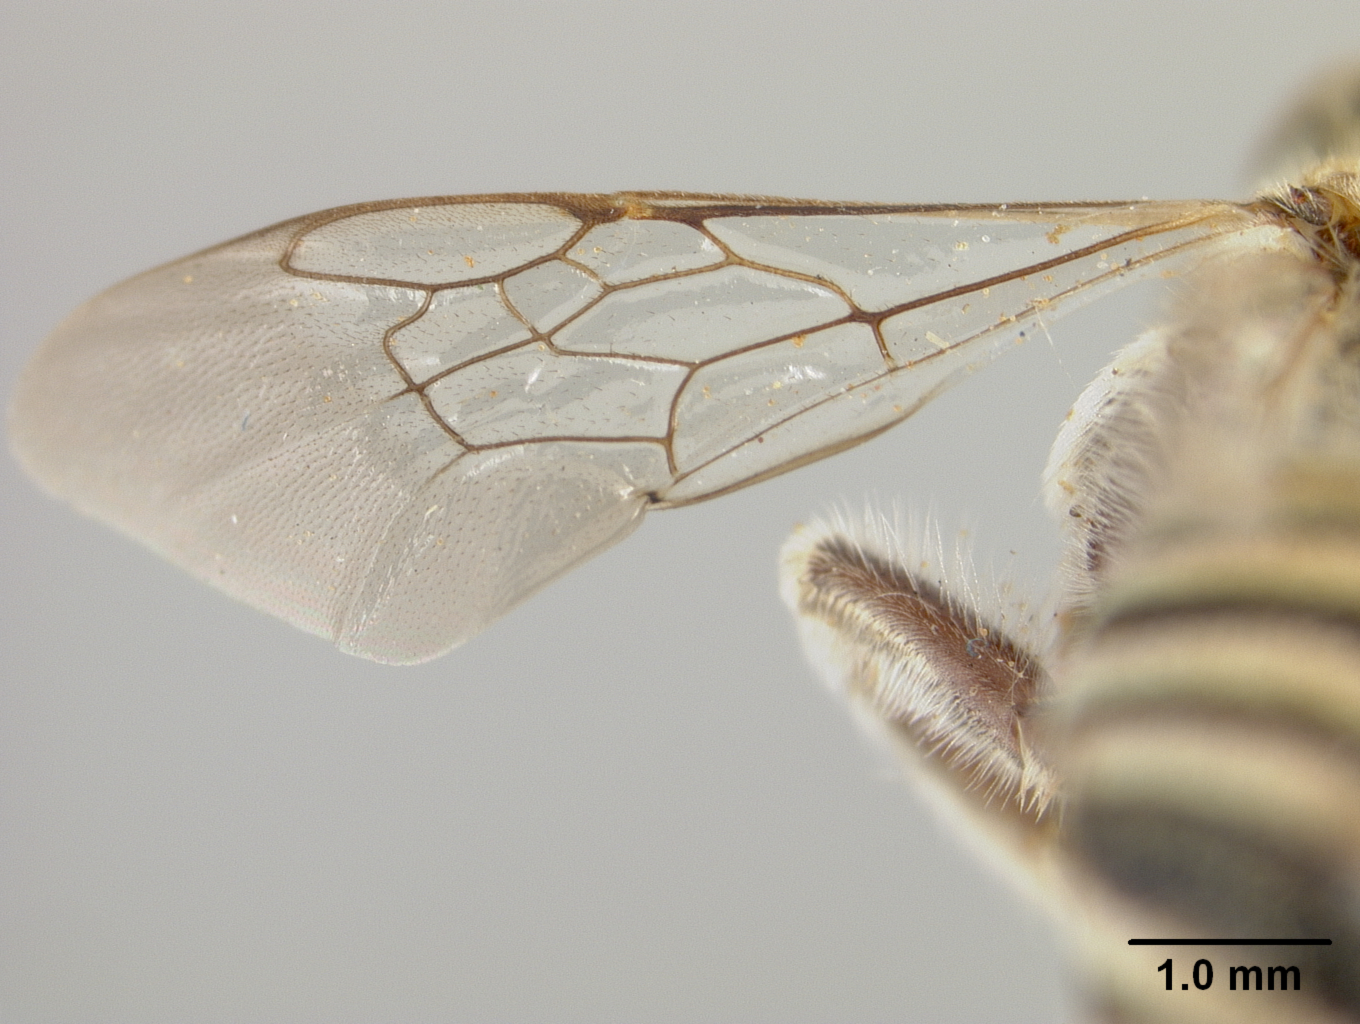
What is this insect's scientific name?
Tetralonia kohatensis
